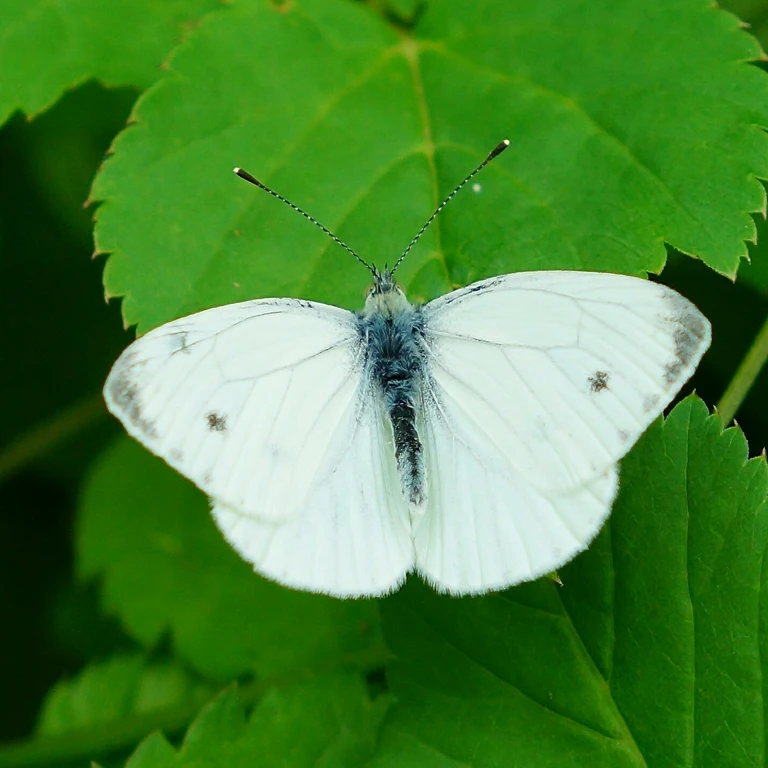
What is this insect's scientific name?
Pieris napi
